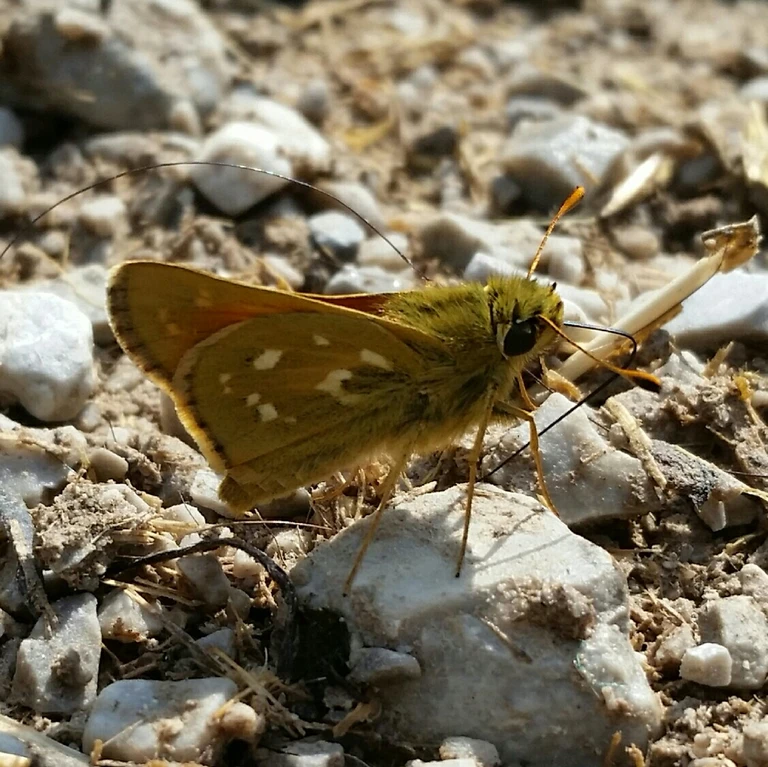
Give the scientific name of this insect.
Hesperia comma
